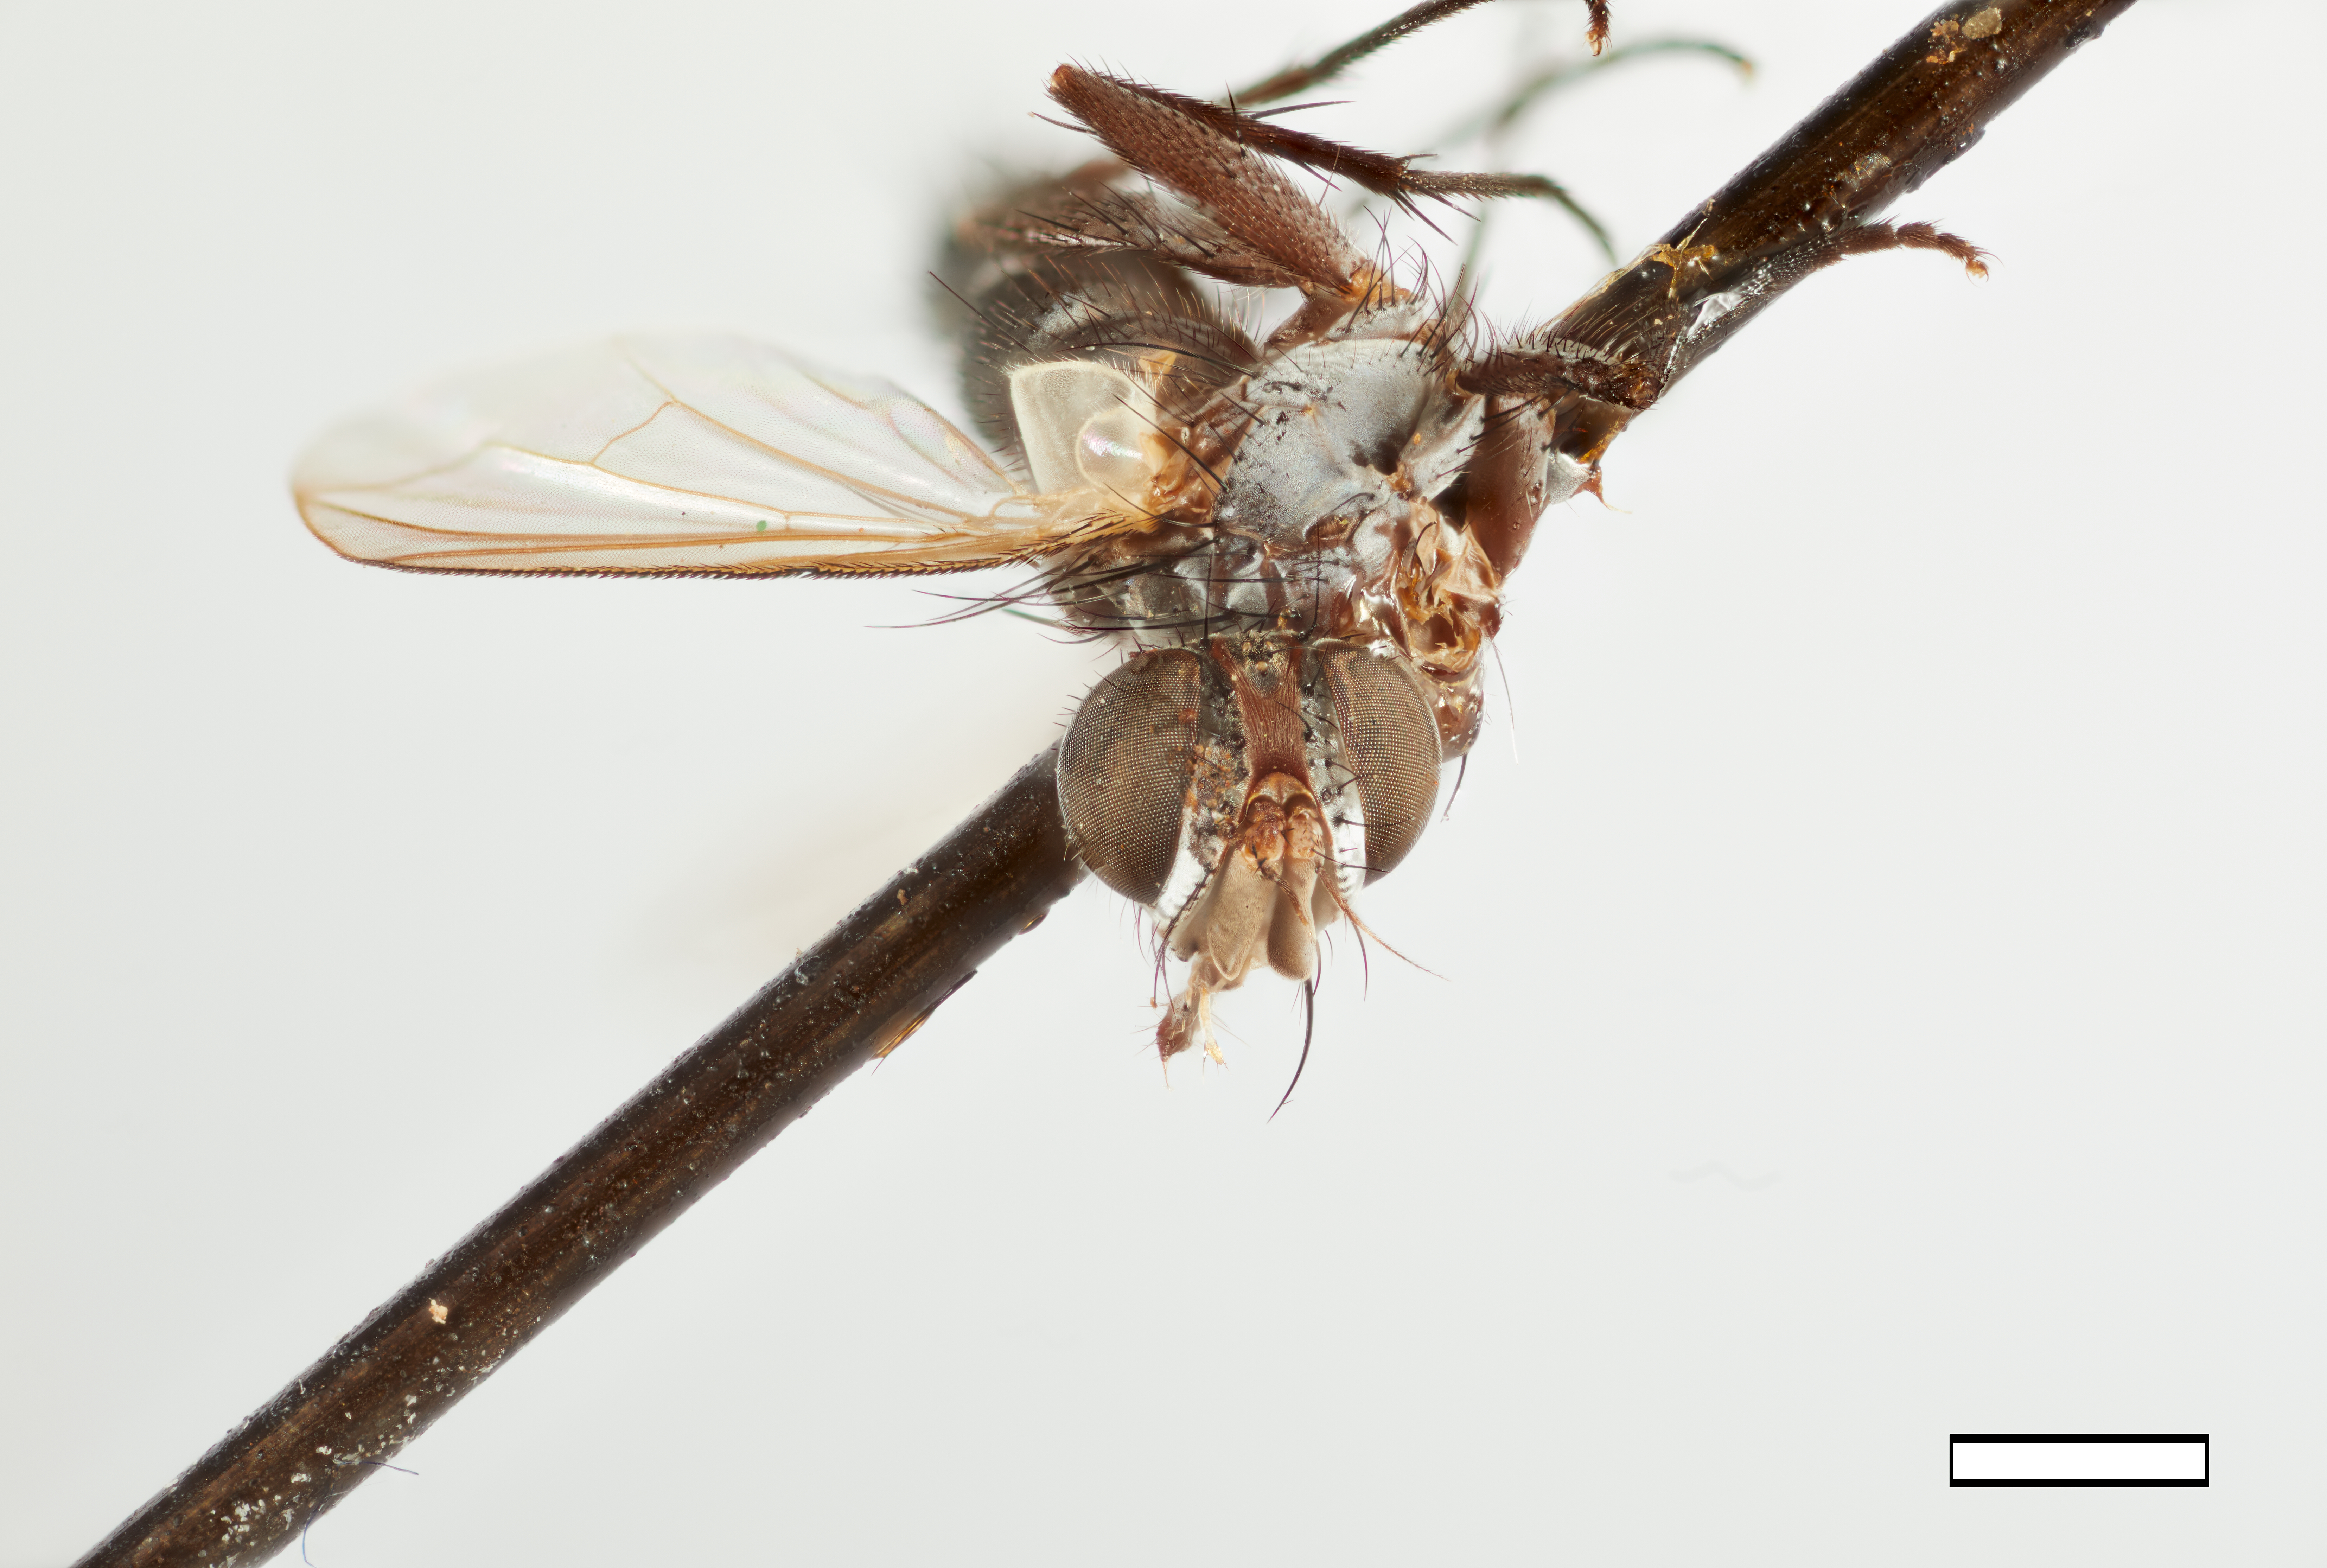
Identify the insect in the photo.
Diaphoropeza mayensis
